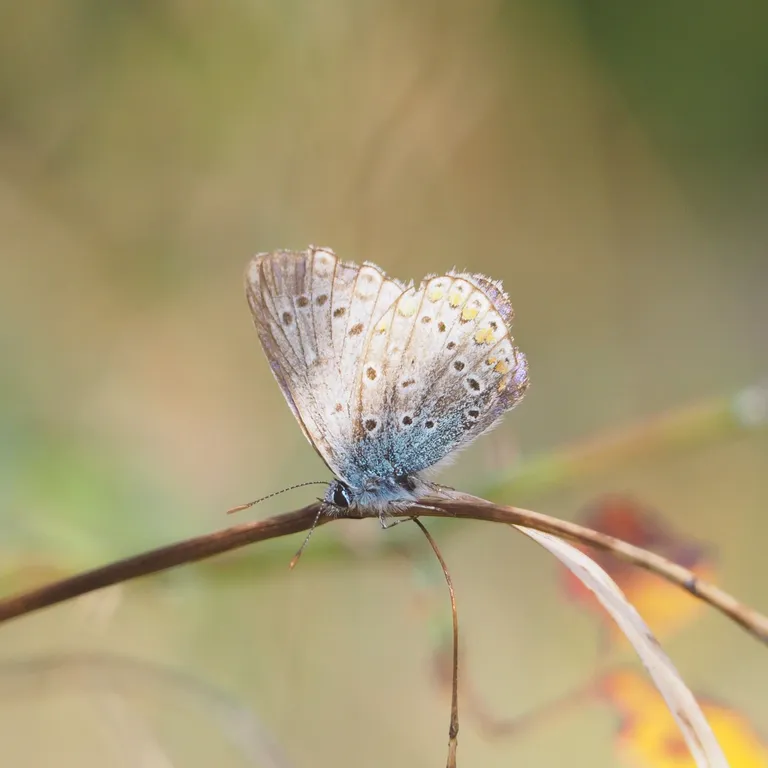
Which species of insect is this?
Polyommatus icarus
